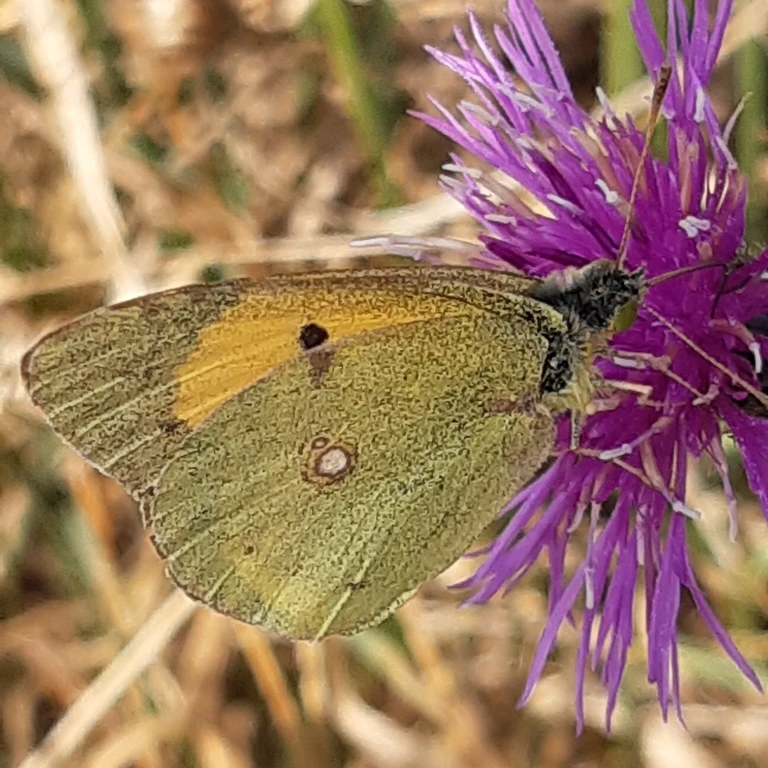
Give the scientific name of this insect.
Colias croceus
